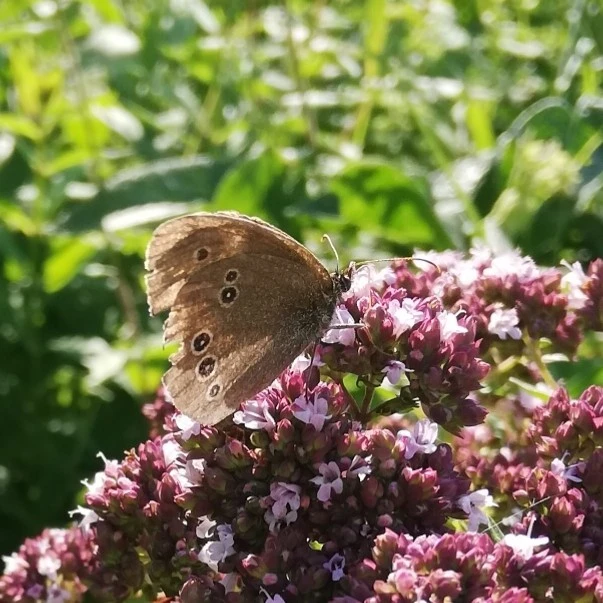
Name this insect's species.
Aphantopus hyperantus
